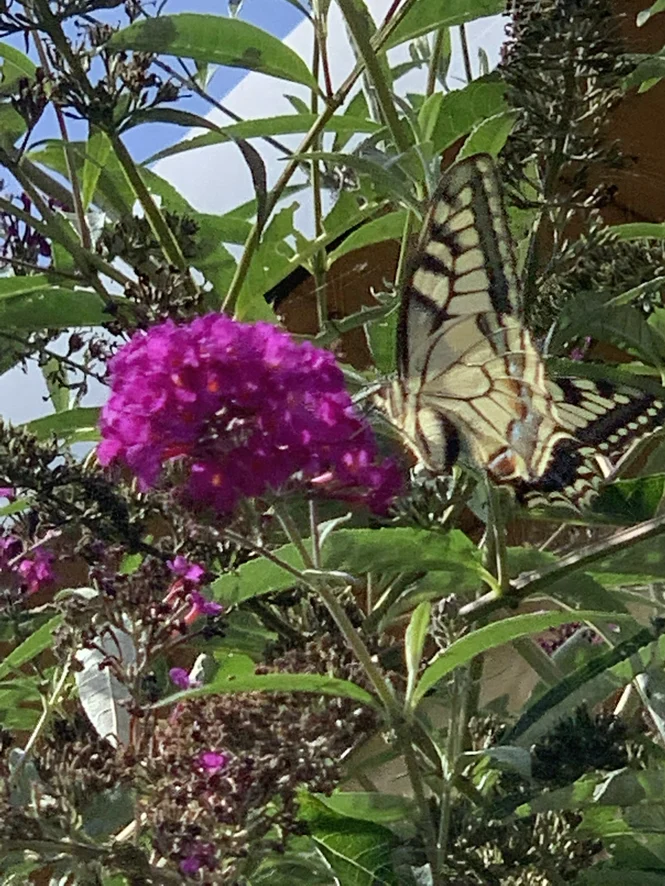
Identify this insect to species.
Papilio machaon
